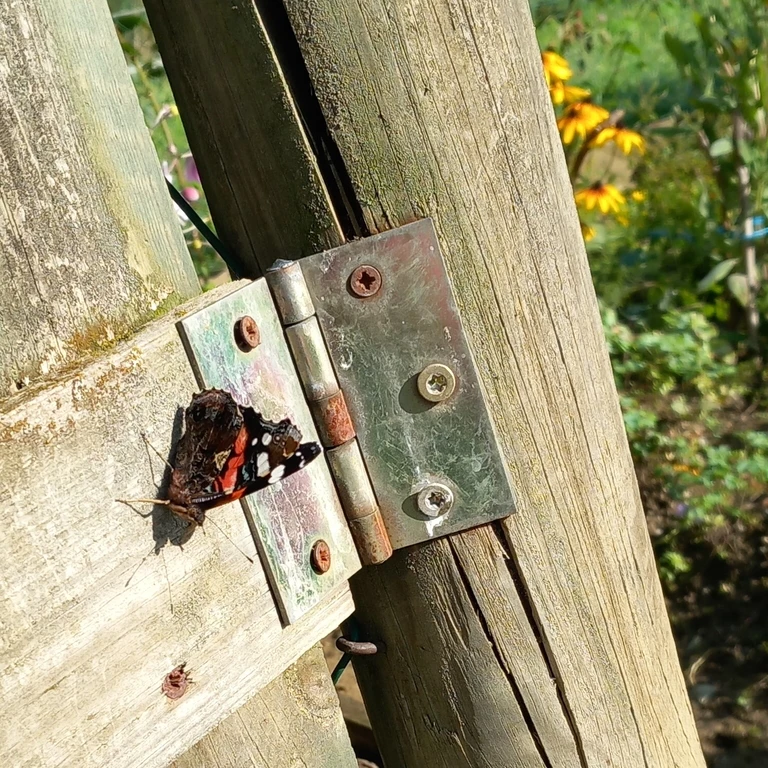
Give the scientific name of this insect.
Vanessa atalanta
